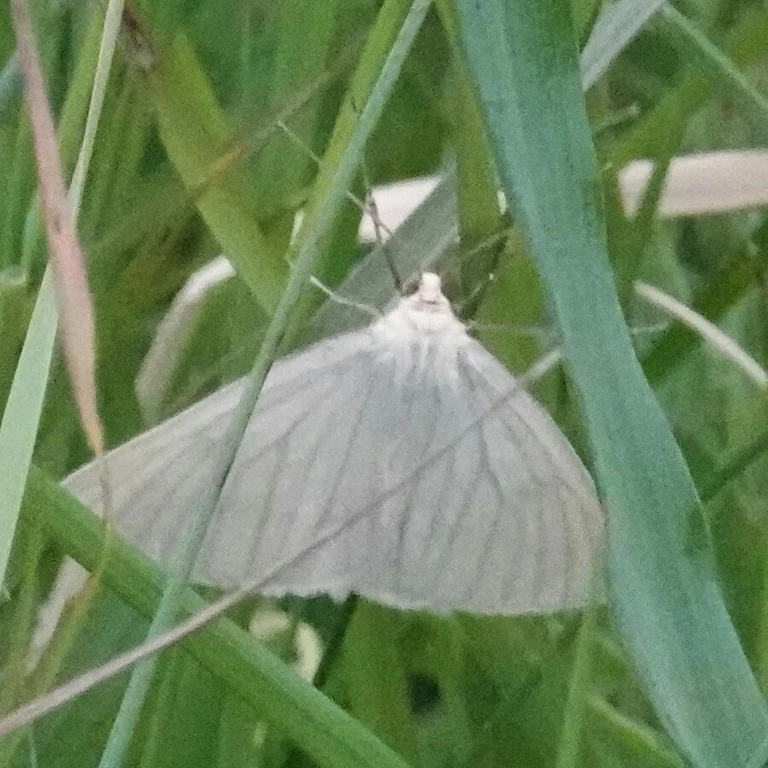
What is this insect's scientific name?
Siona lineata
